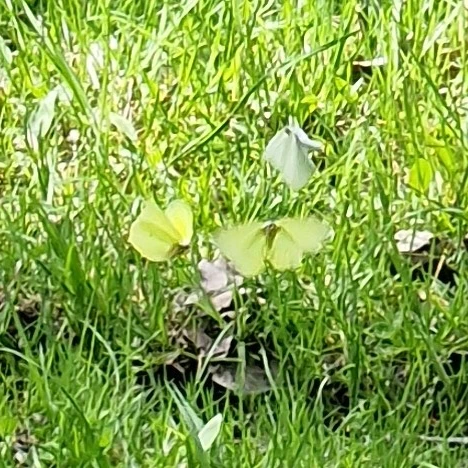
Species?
Gonepteryx rhamni
